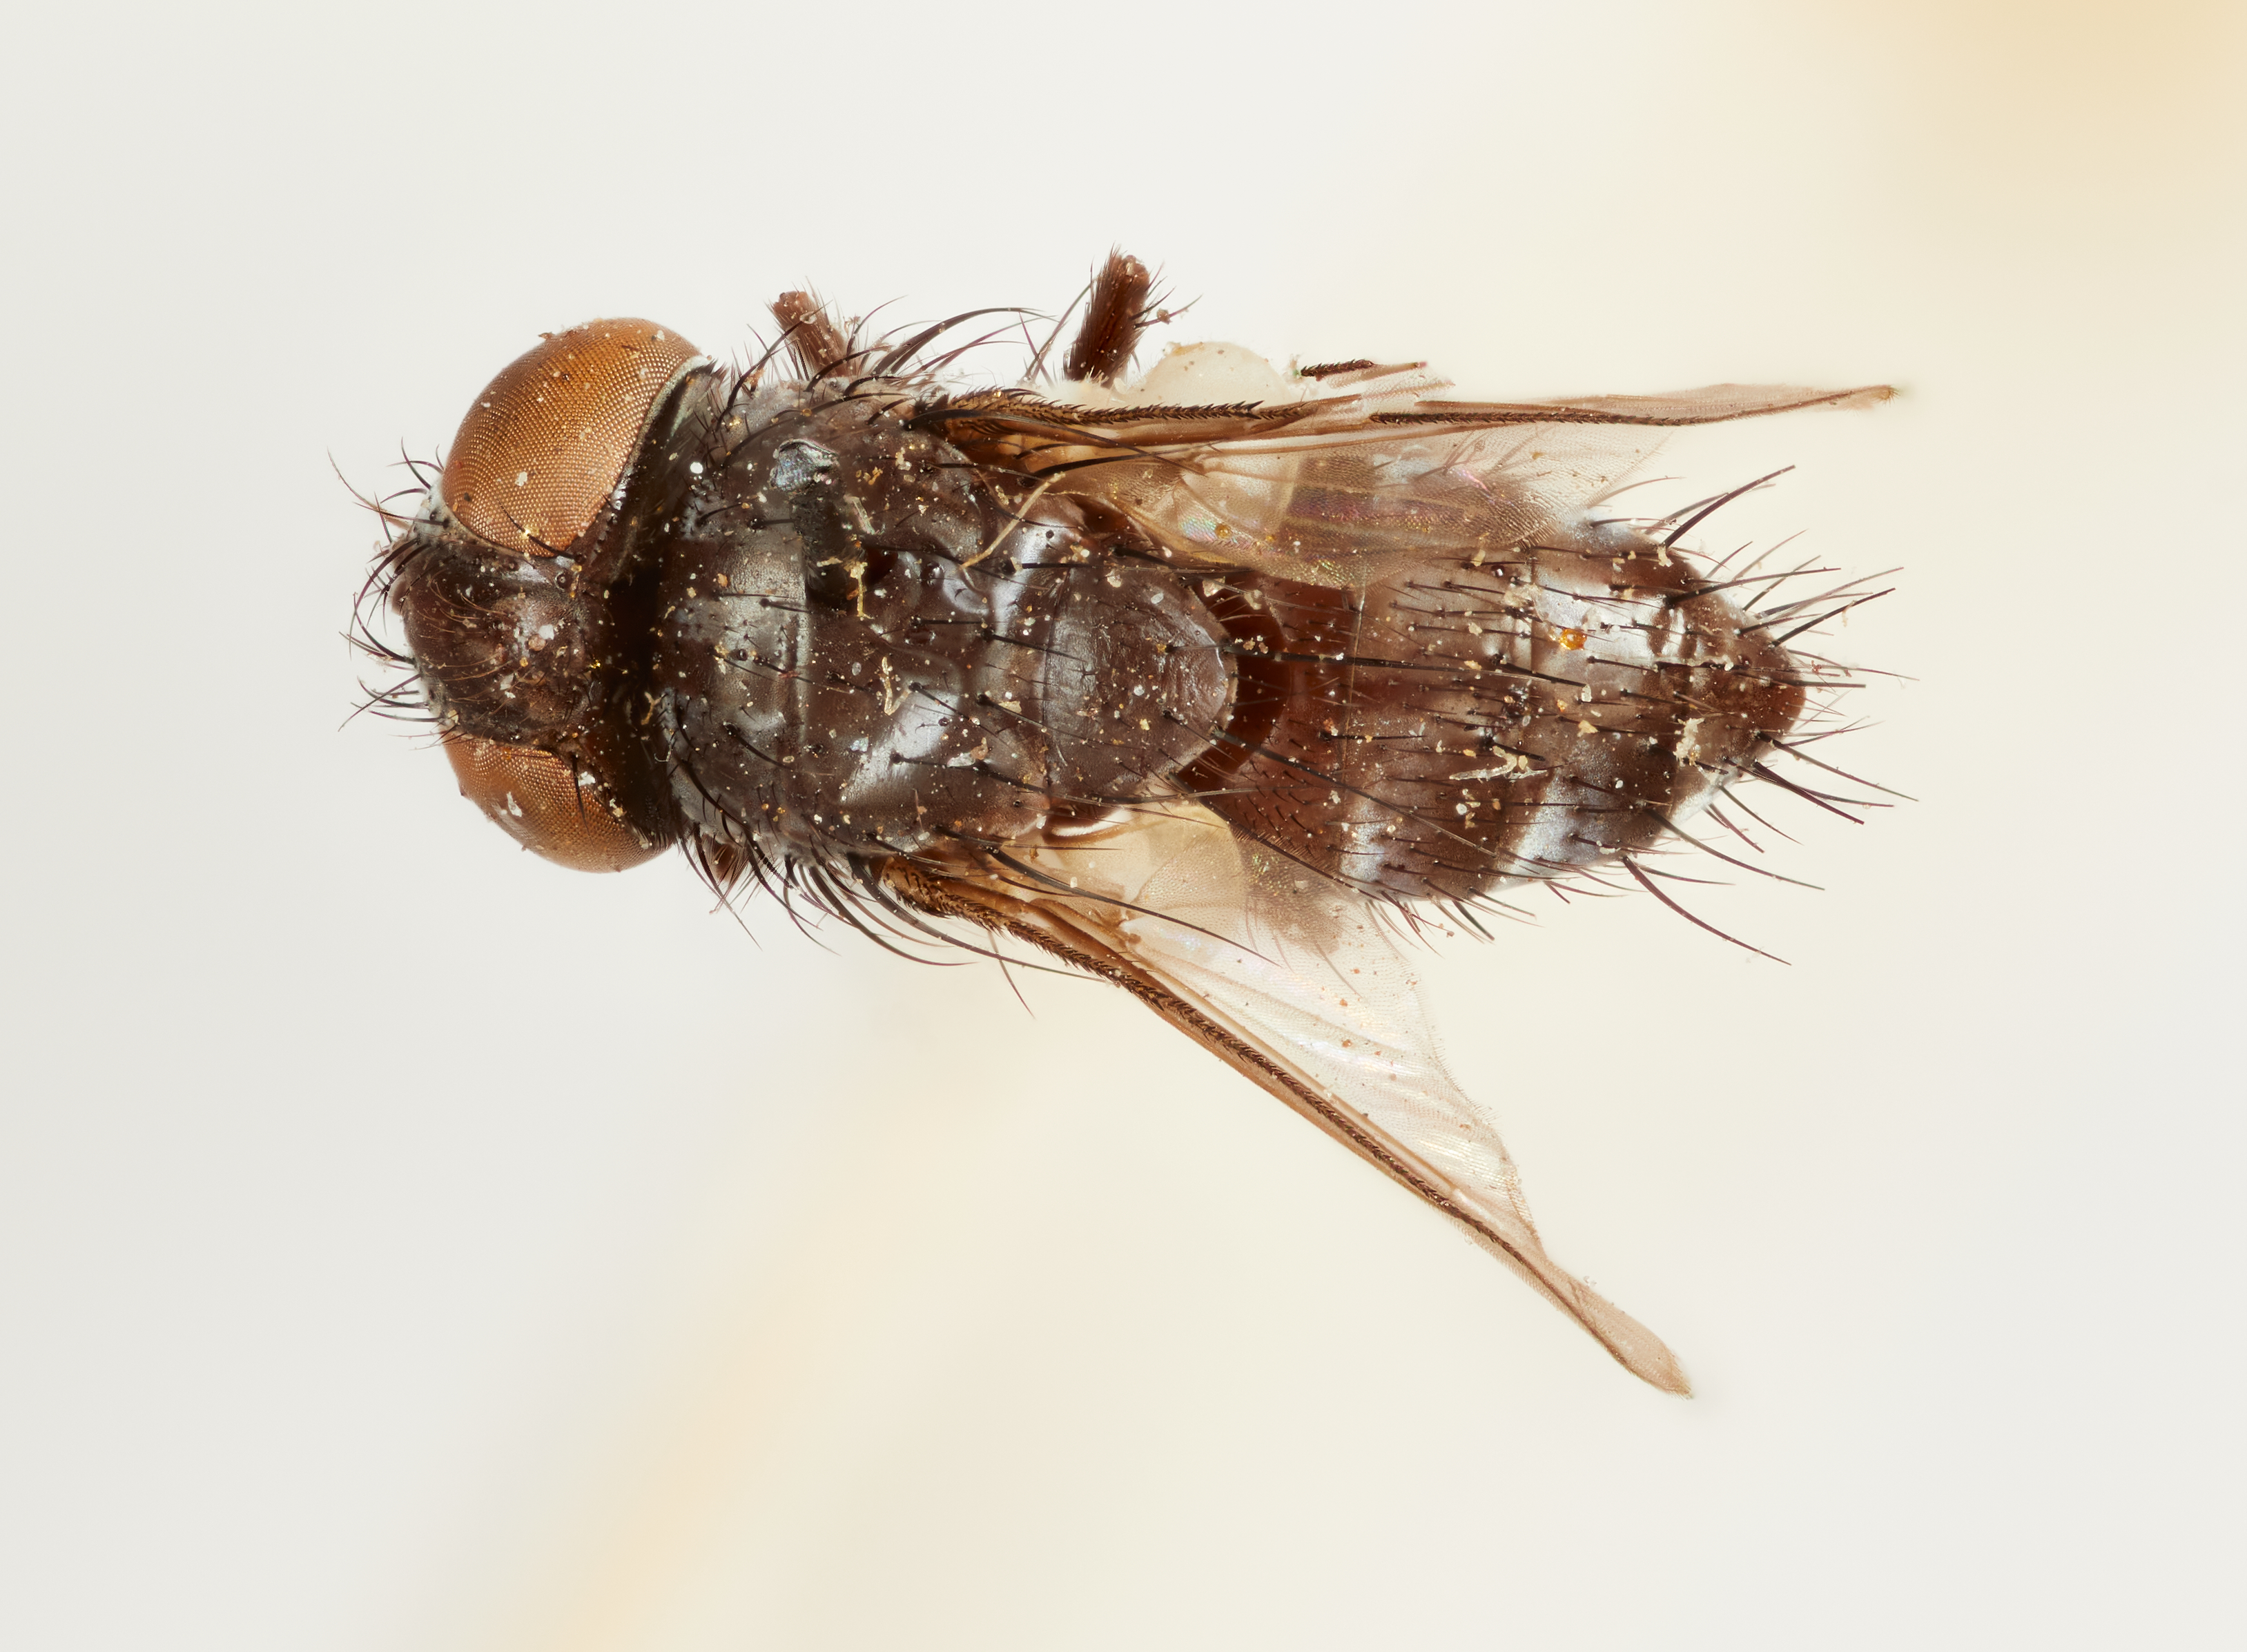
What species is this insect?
Biomyia genalis
